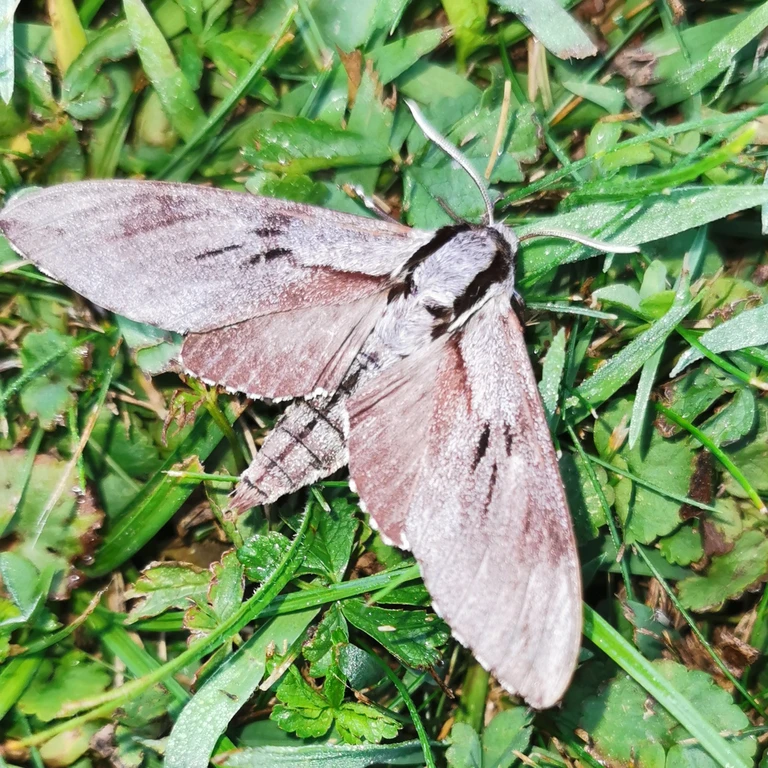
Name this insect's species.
Sphinx pinastri
